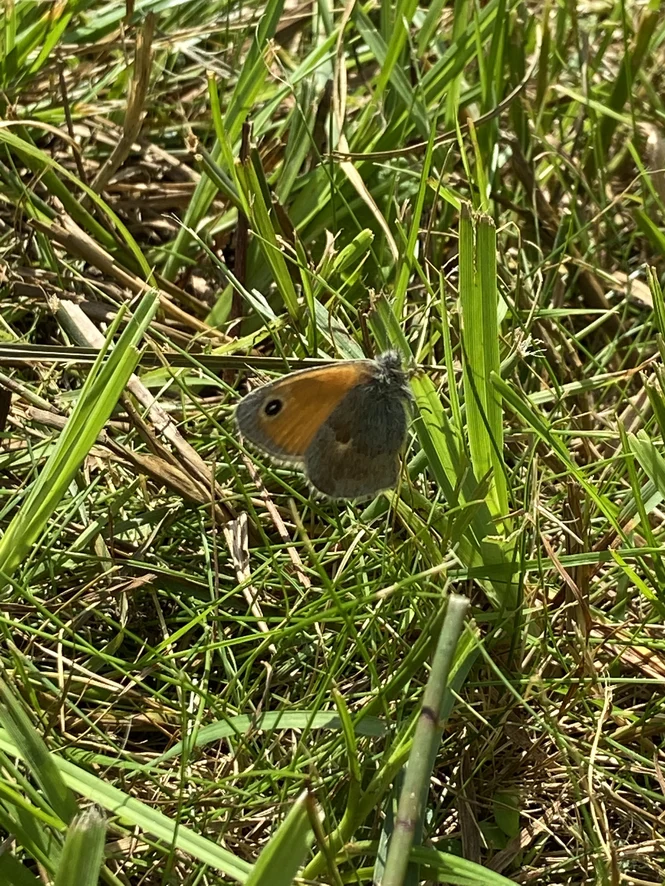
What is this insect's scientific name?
Coenonympha pamphilus
